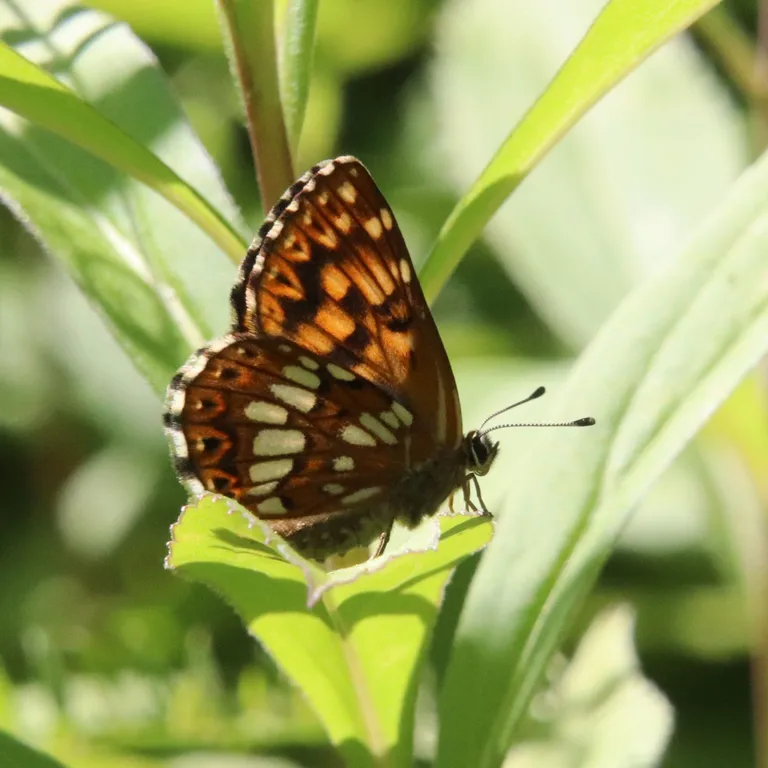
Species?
Hamearis lucina
